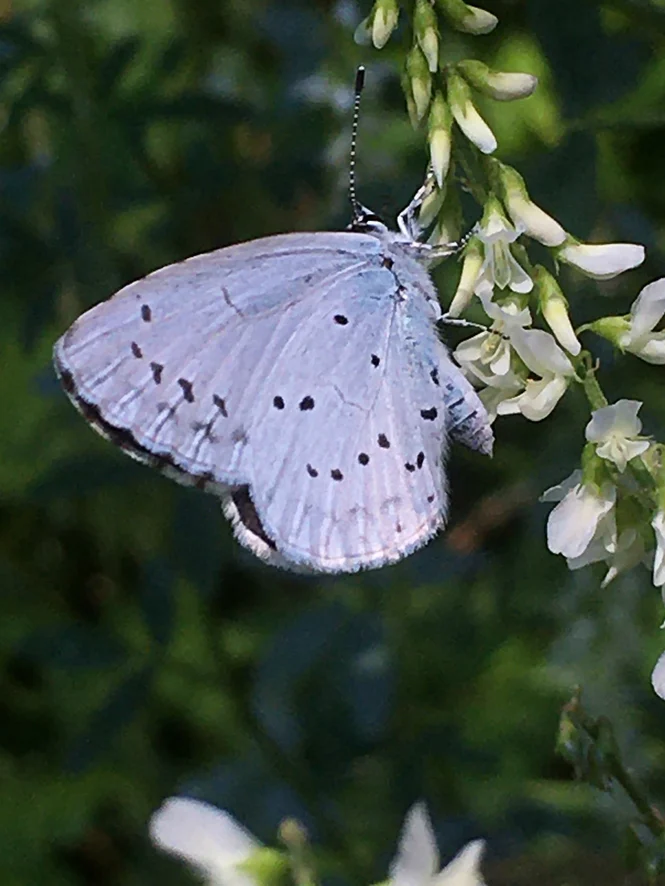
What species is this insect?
Celastrina argiolus
